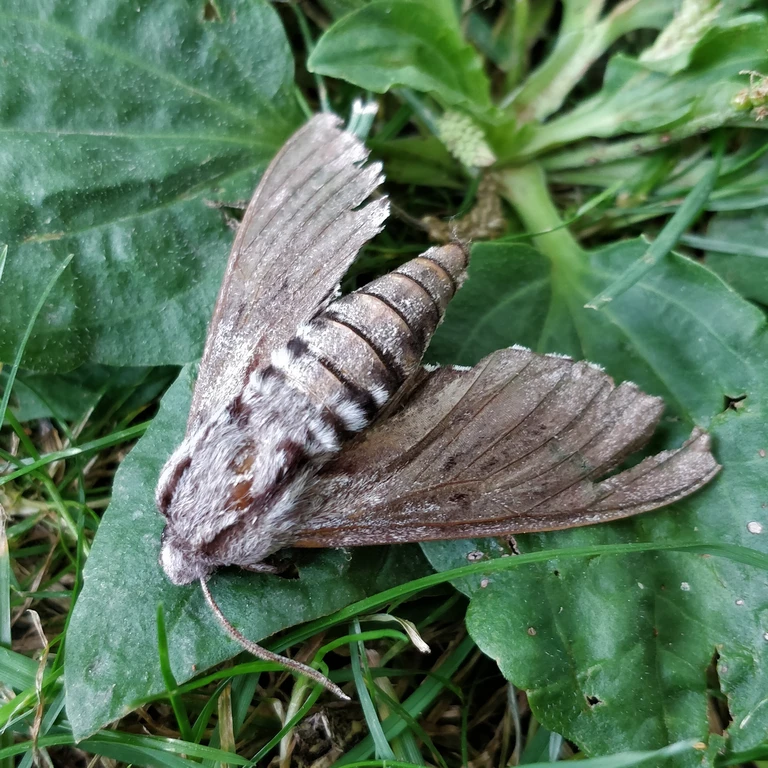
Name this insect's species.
Sphinx pinastri
